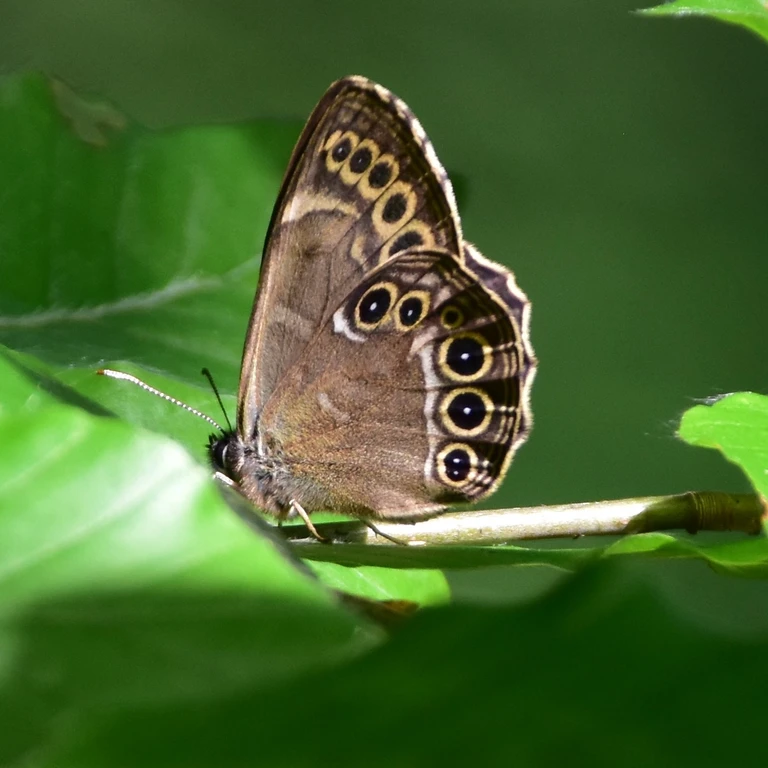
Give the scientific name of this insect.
Lopinga achine (also Pararge achine)
